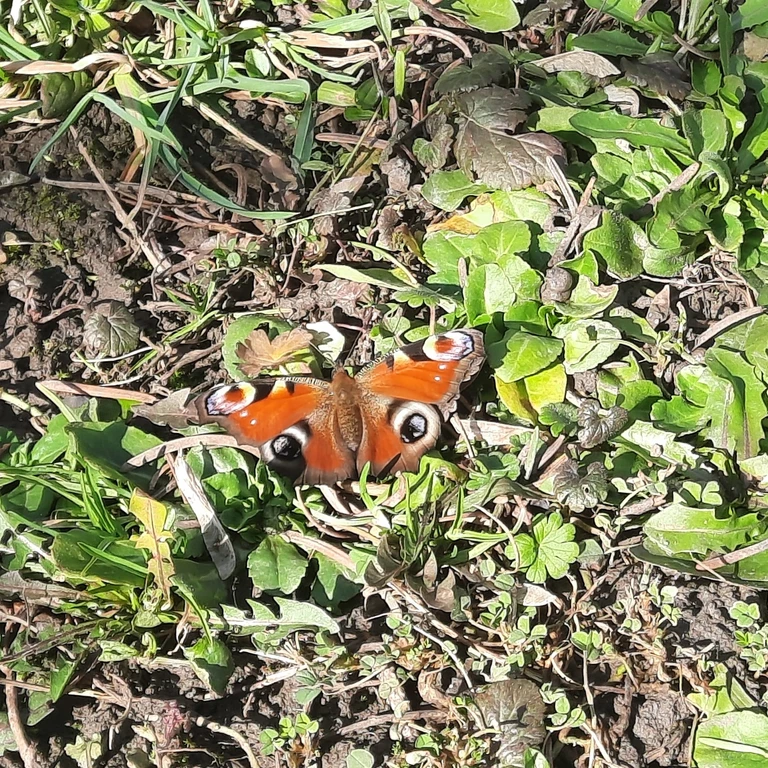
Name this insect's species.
Aglais io
